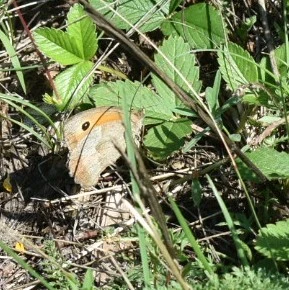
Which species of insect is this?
Maniola jurtina
